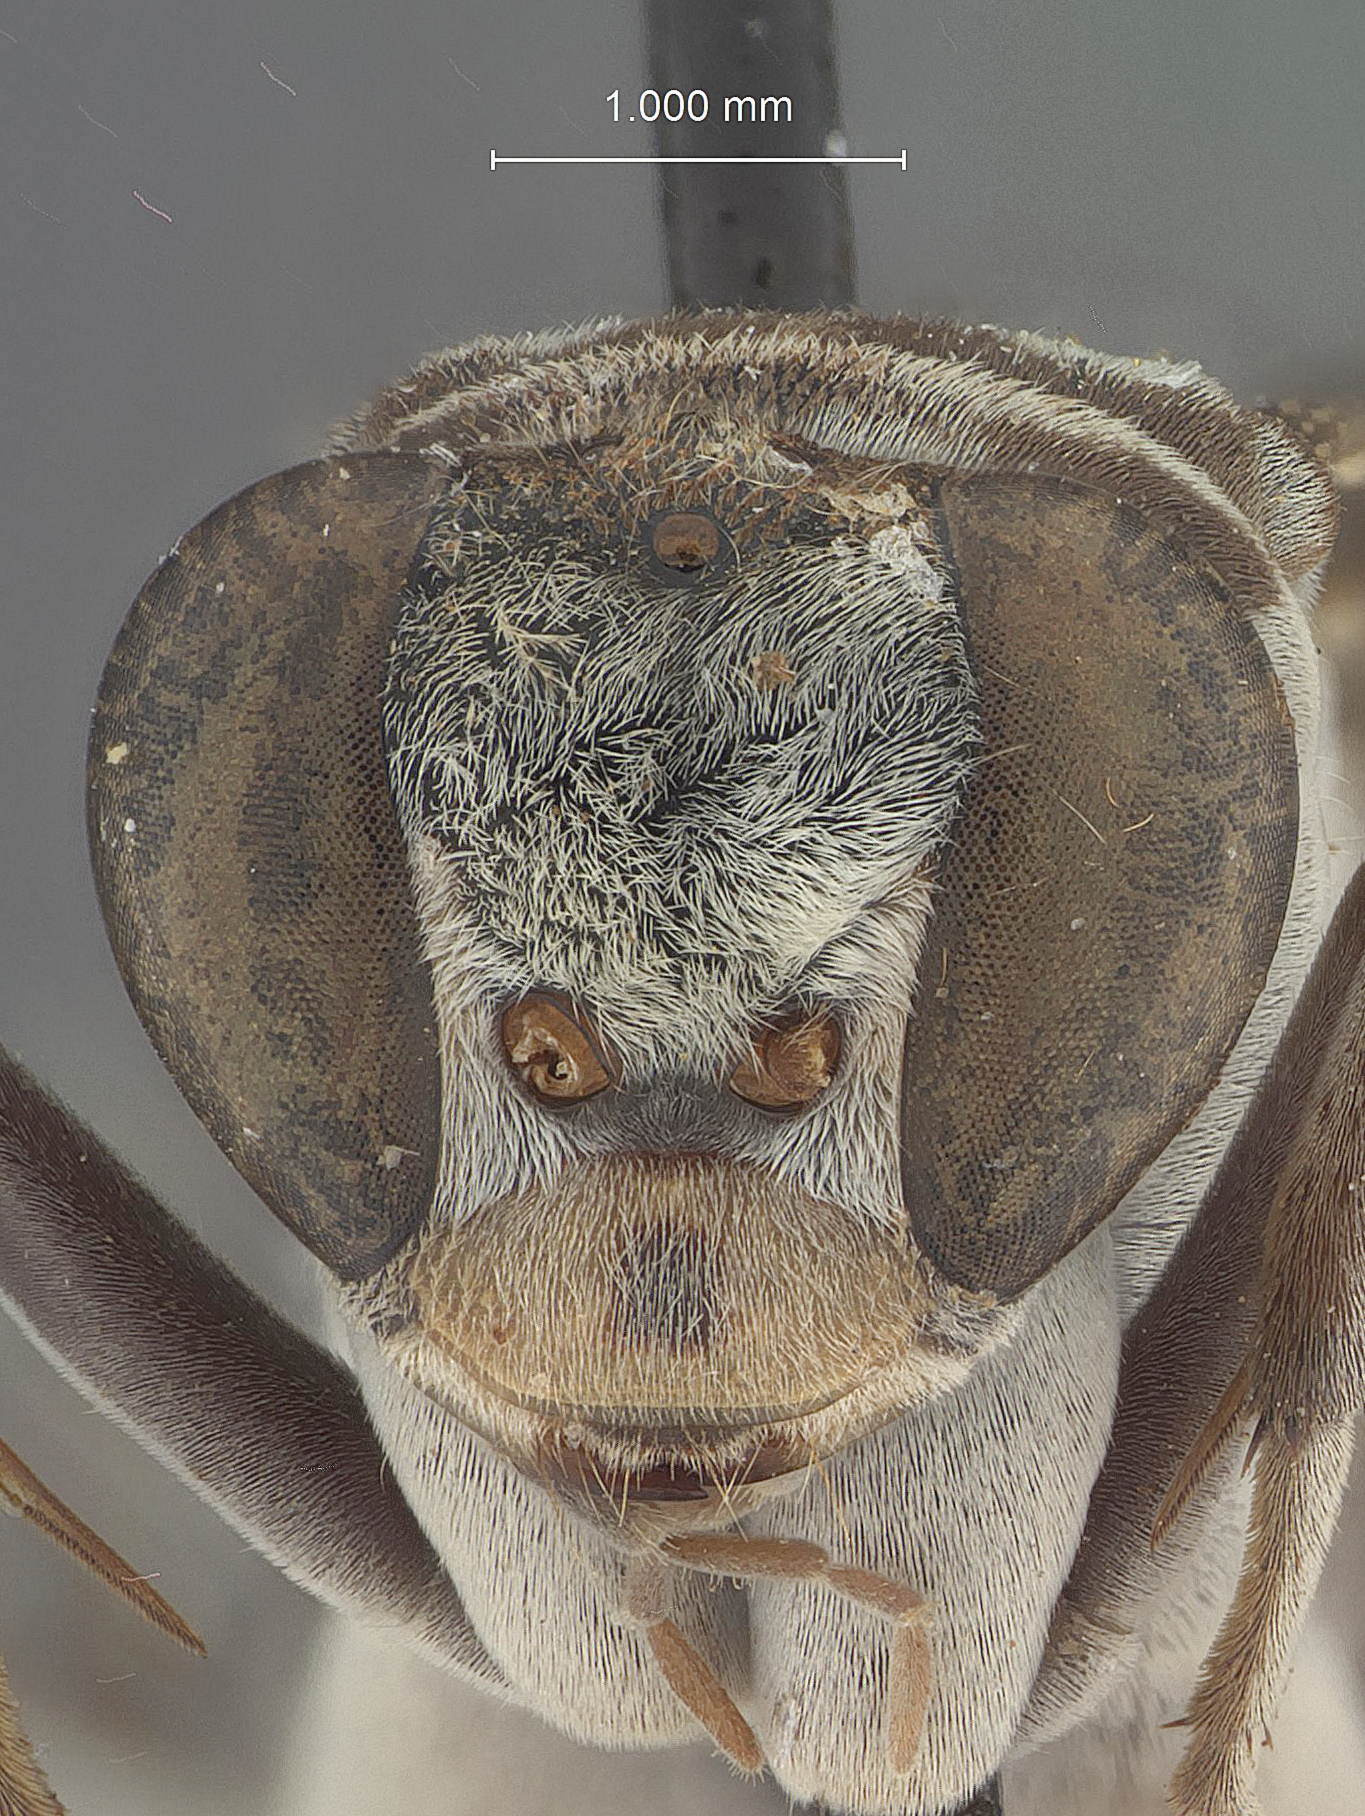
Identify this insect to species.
Ferreola clypealis
